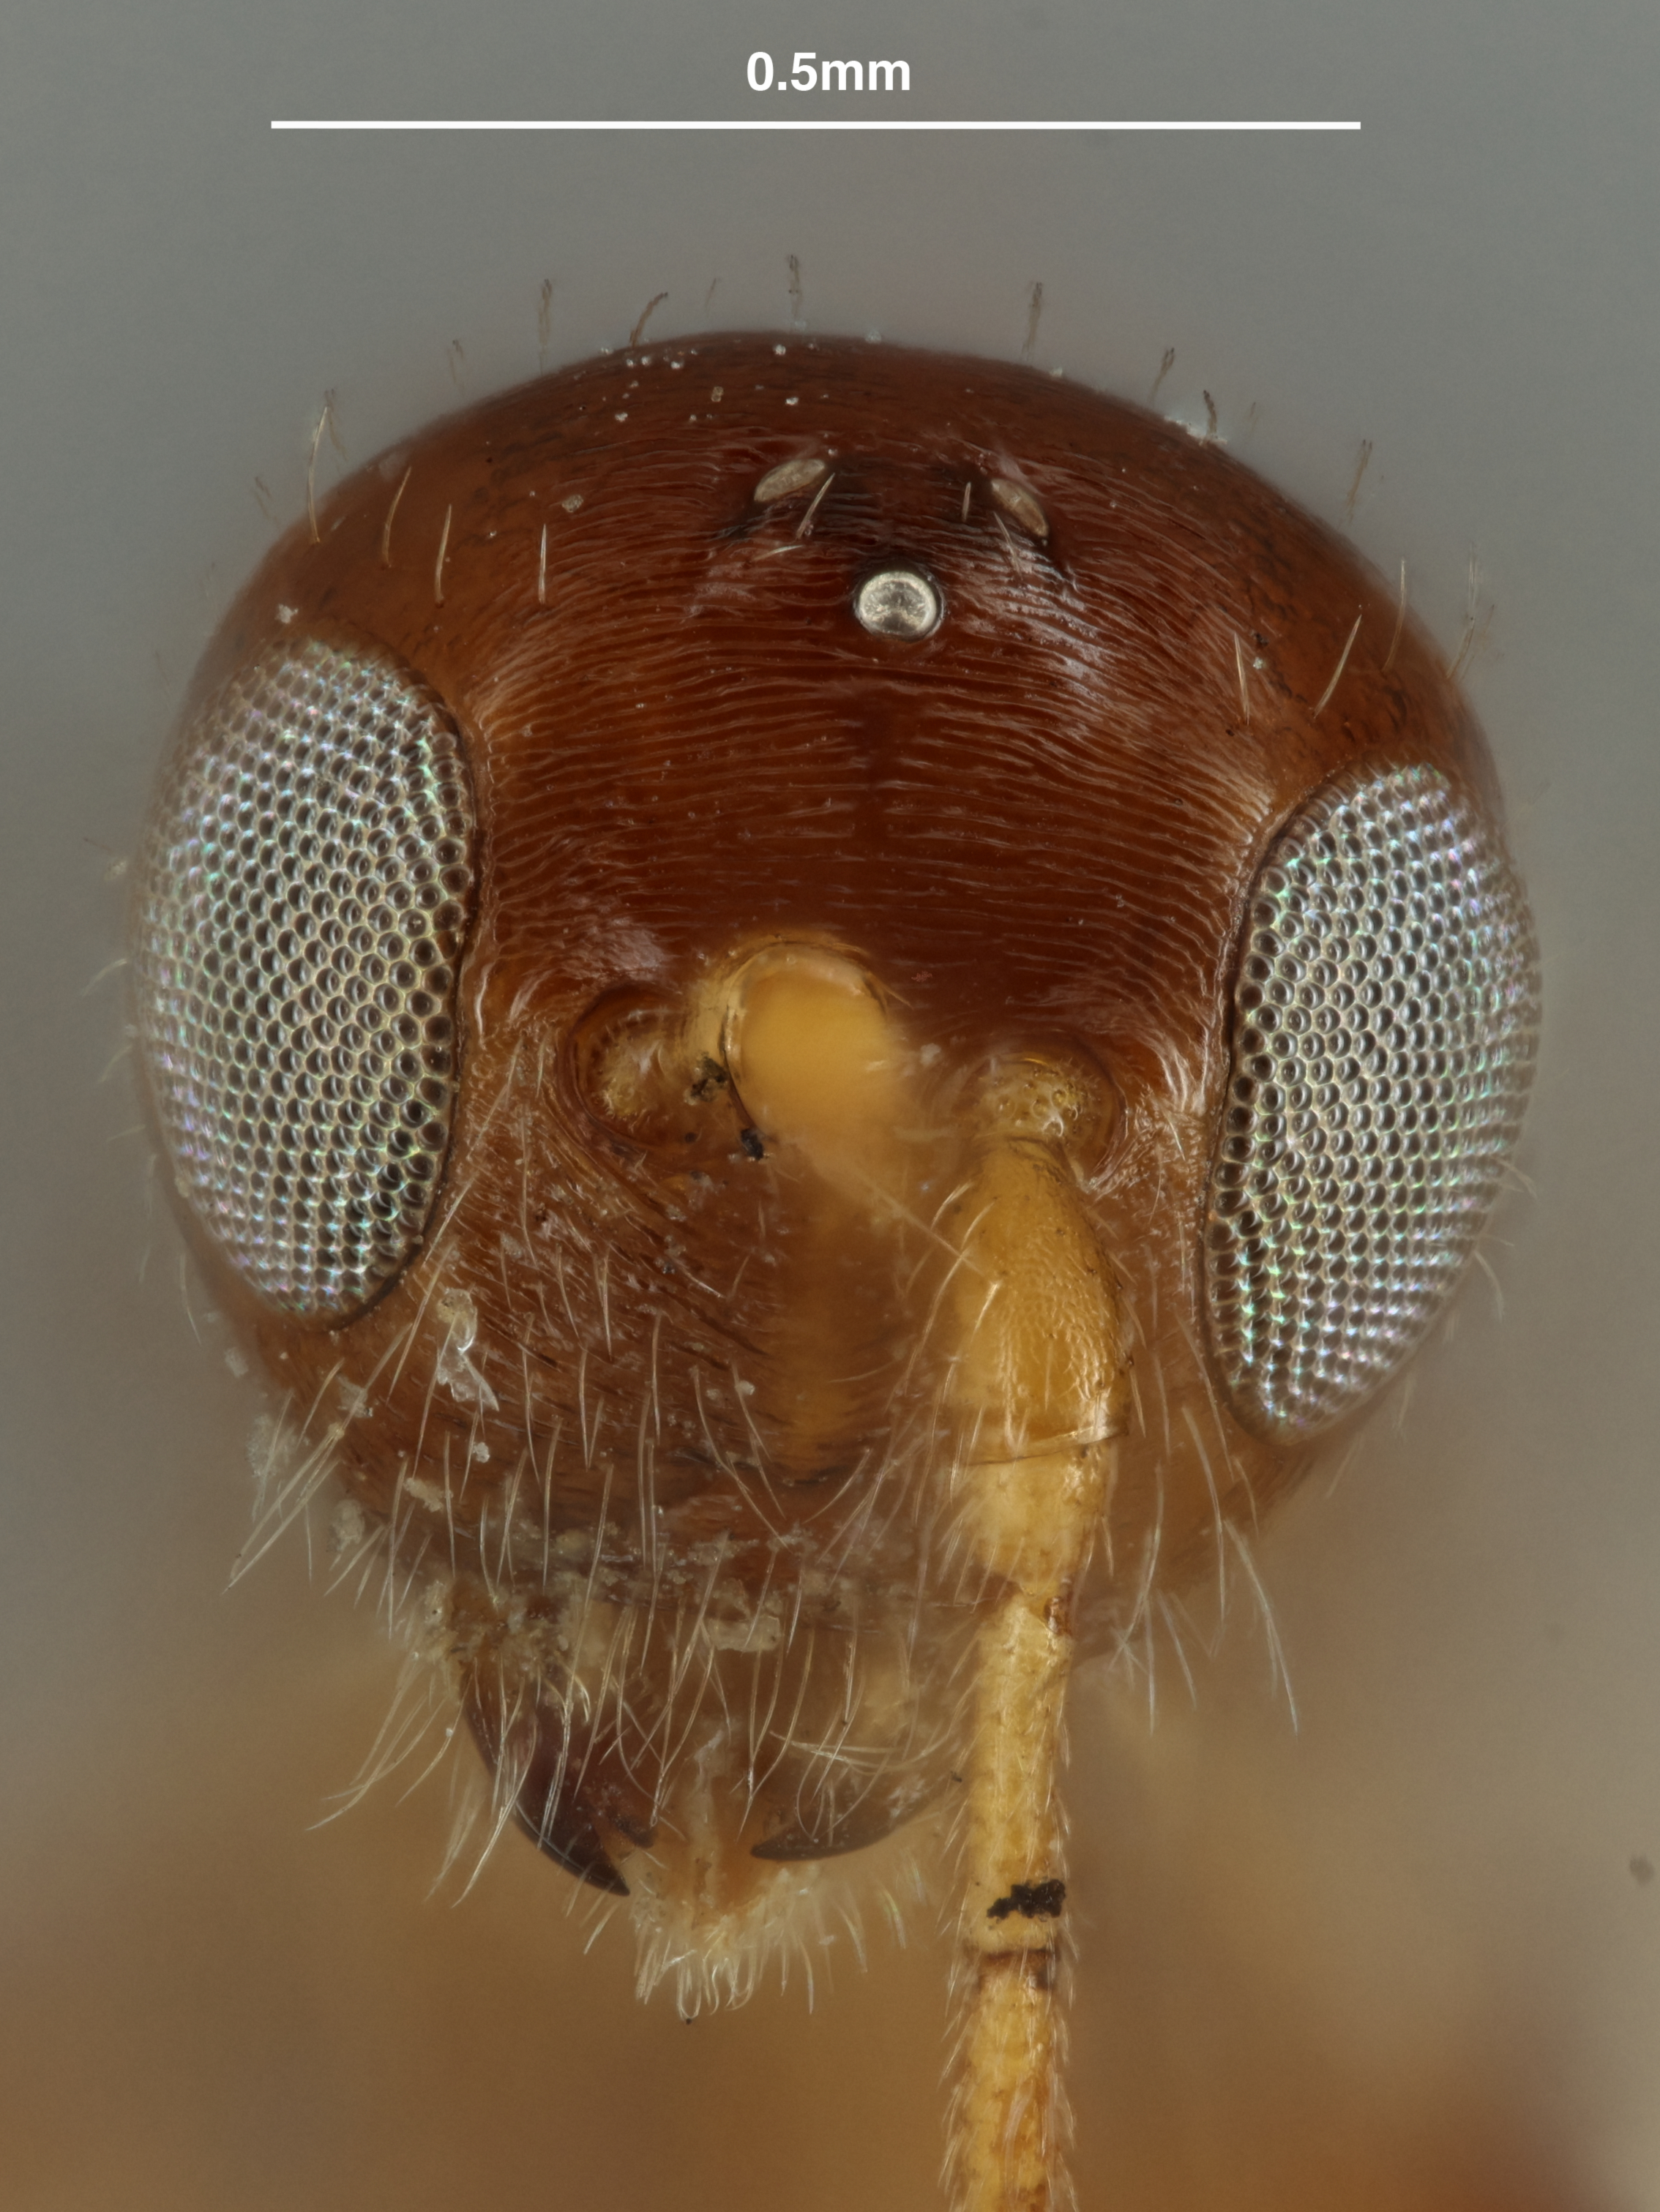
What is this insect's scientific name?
Spathius benefactor
